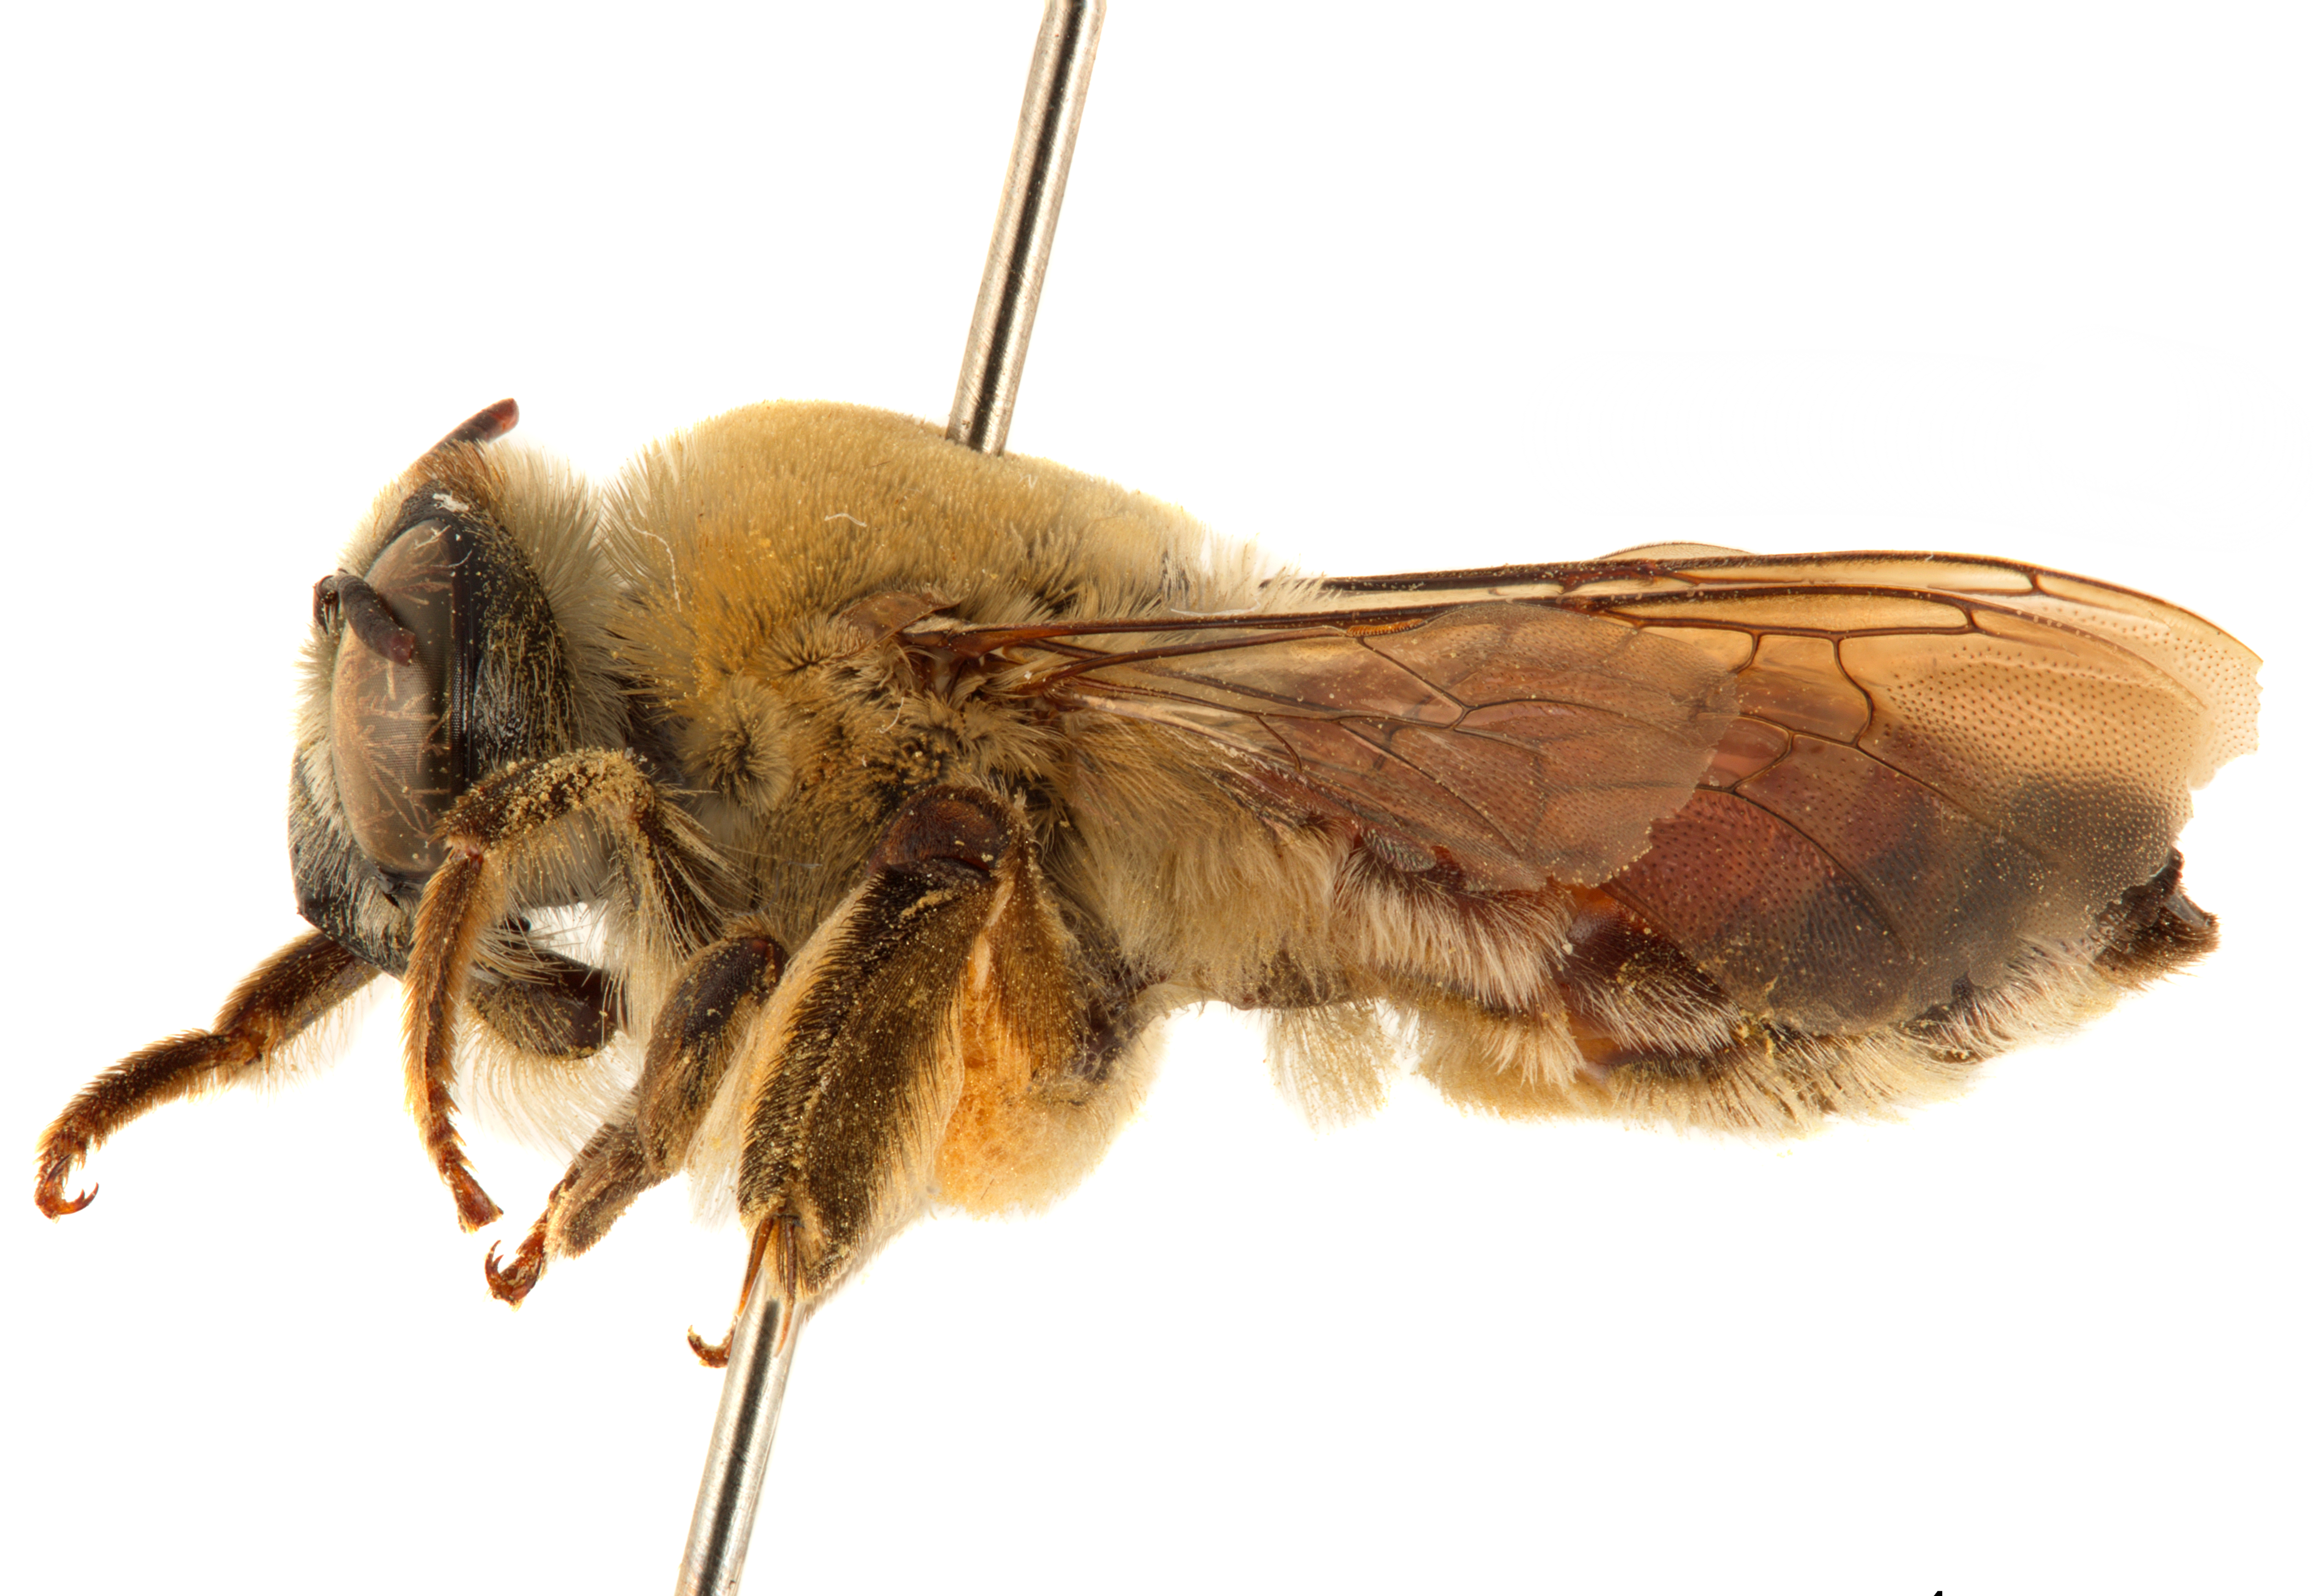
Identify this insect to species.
Notoxaea ferruginea
